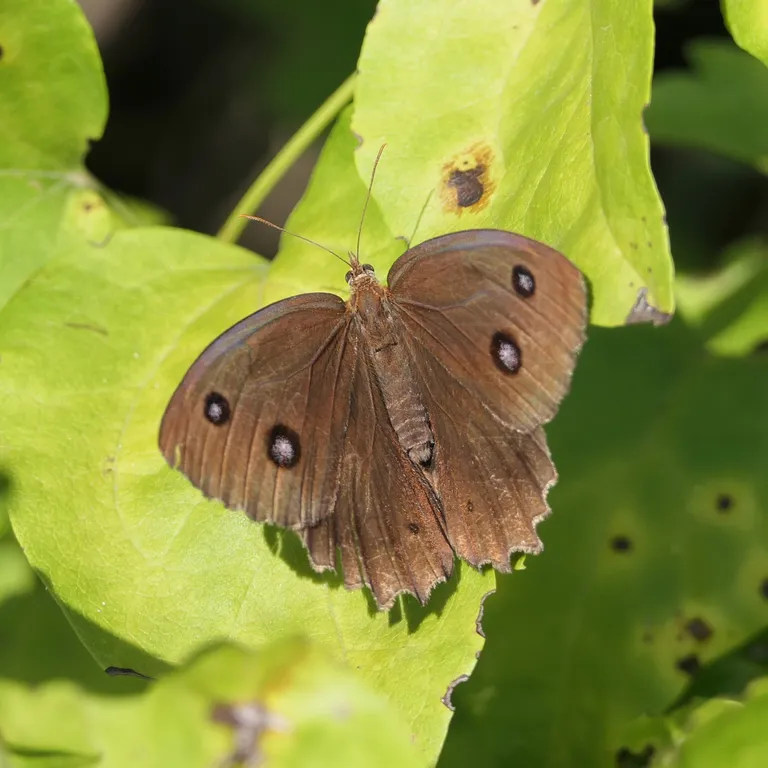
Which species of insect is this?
Minois dryas
